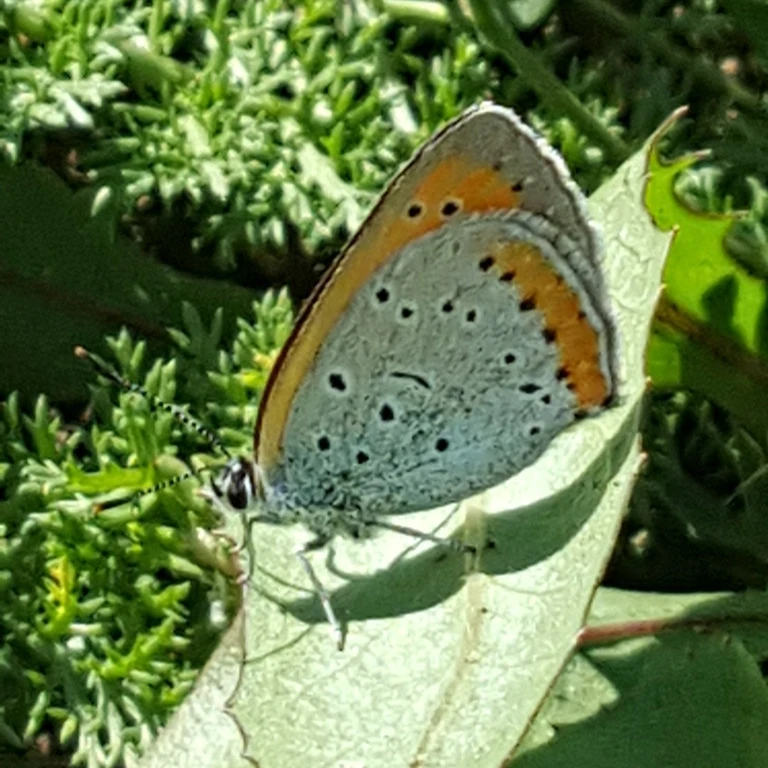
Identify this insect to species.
Lycaena dispar
